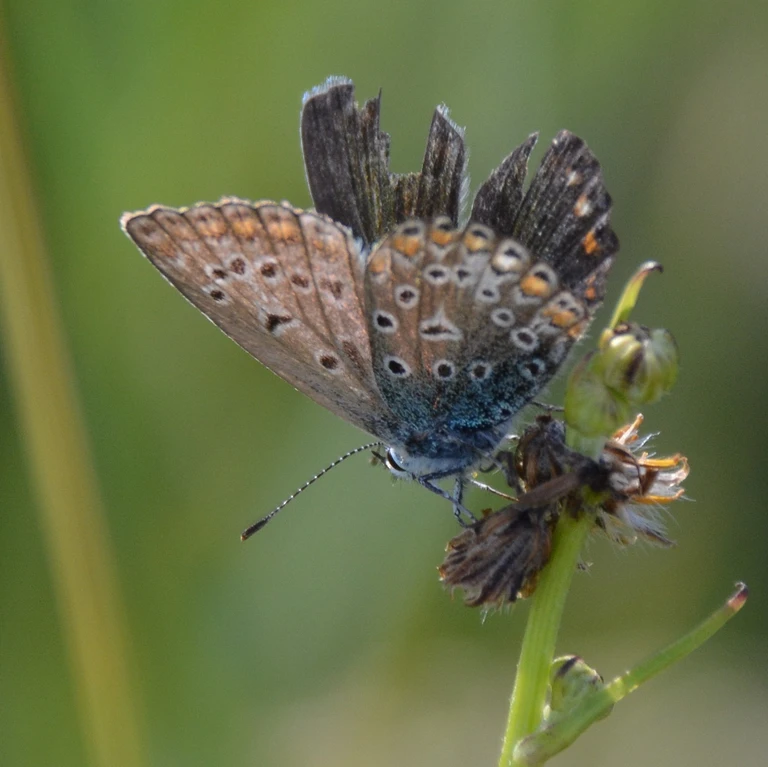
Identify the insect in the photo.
Polyommatus icarus
